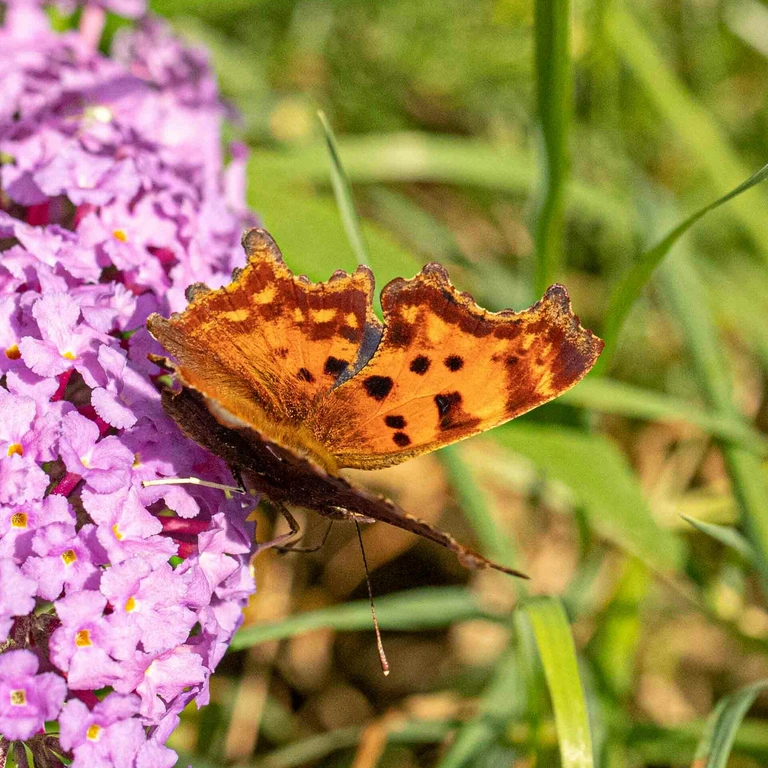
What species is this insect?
Polygonia c-album
